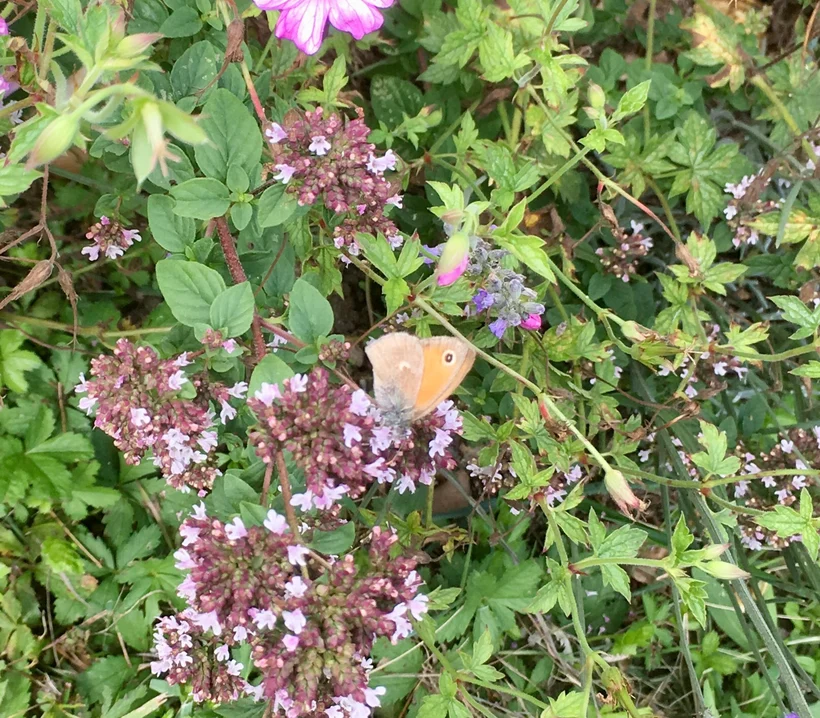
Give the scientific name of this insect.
Coenonympha pamphilus
